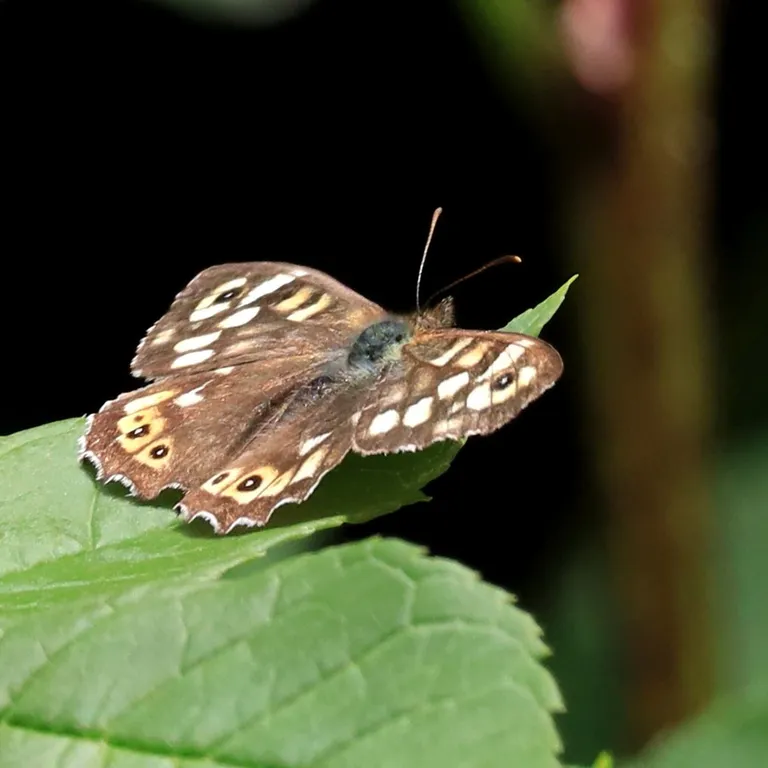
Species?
Pararge aegeria
